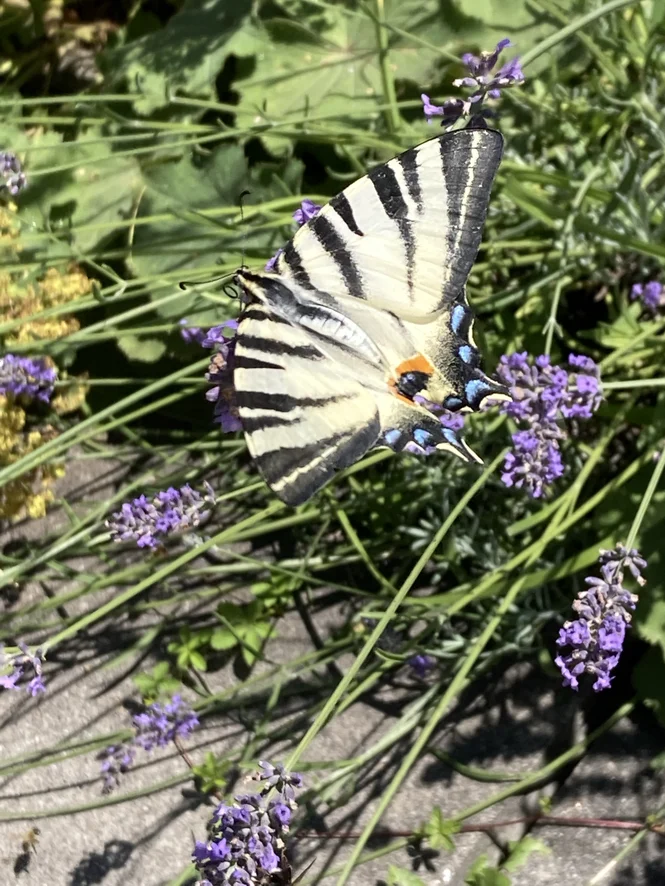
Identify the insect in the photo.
Iphiclides podalirius
